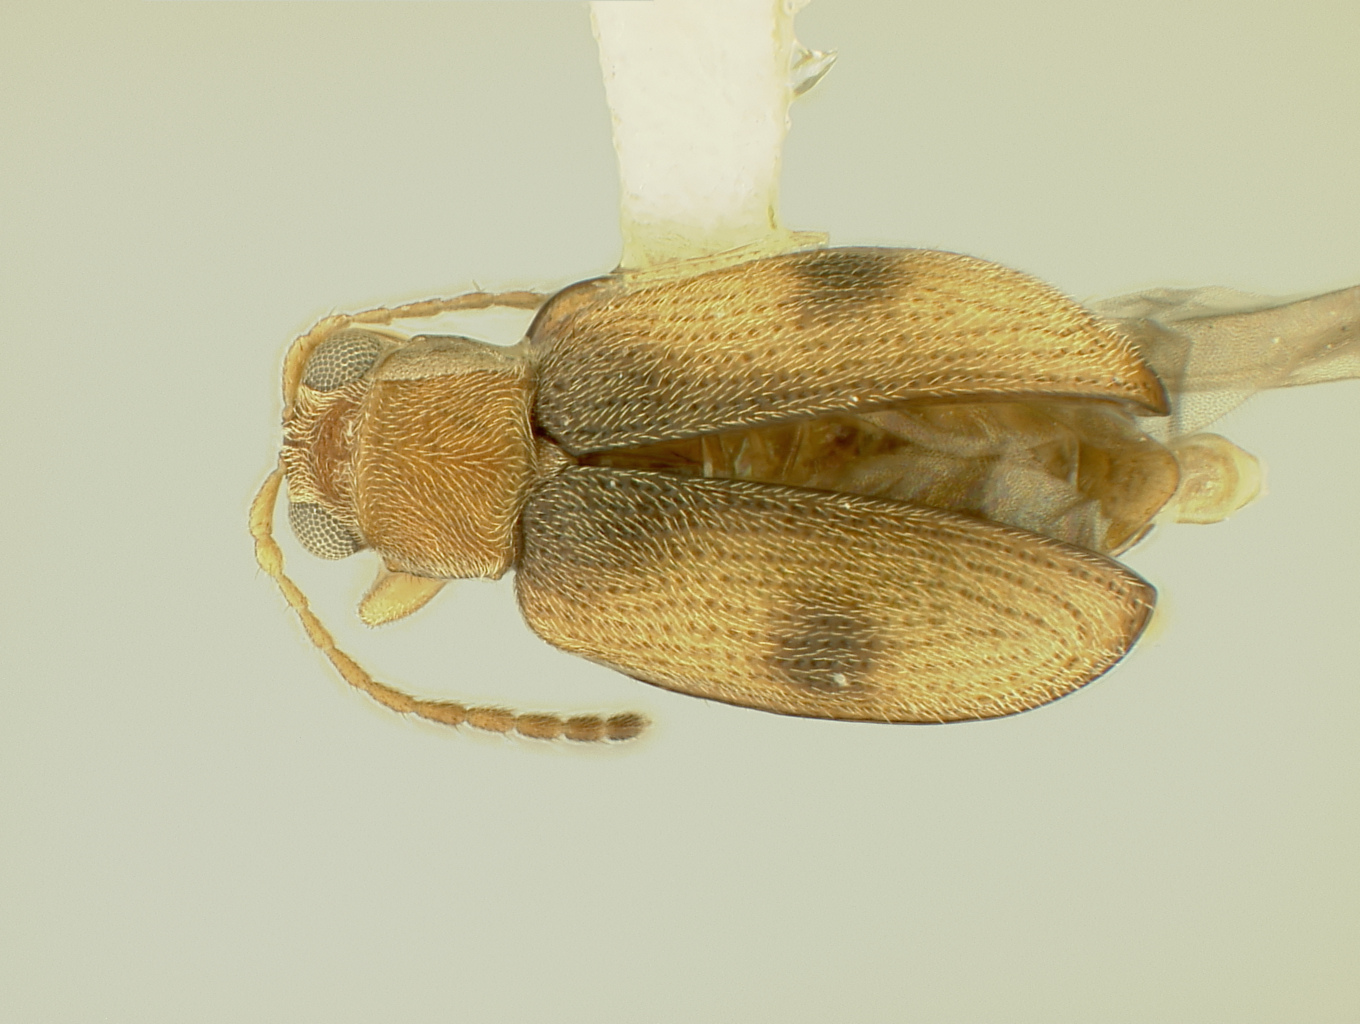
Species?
Hadropoda fennahi
